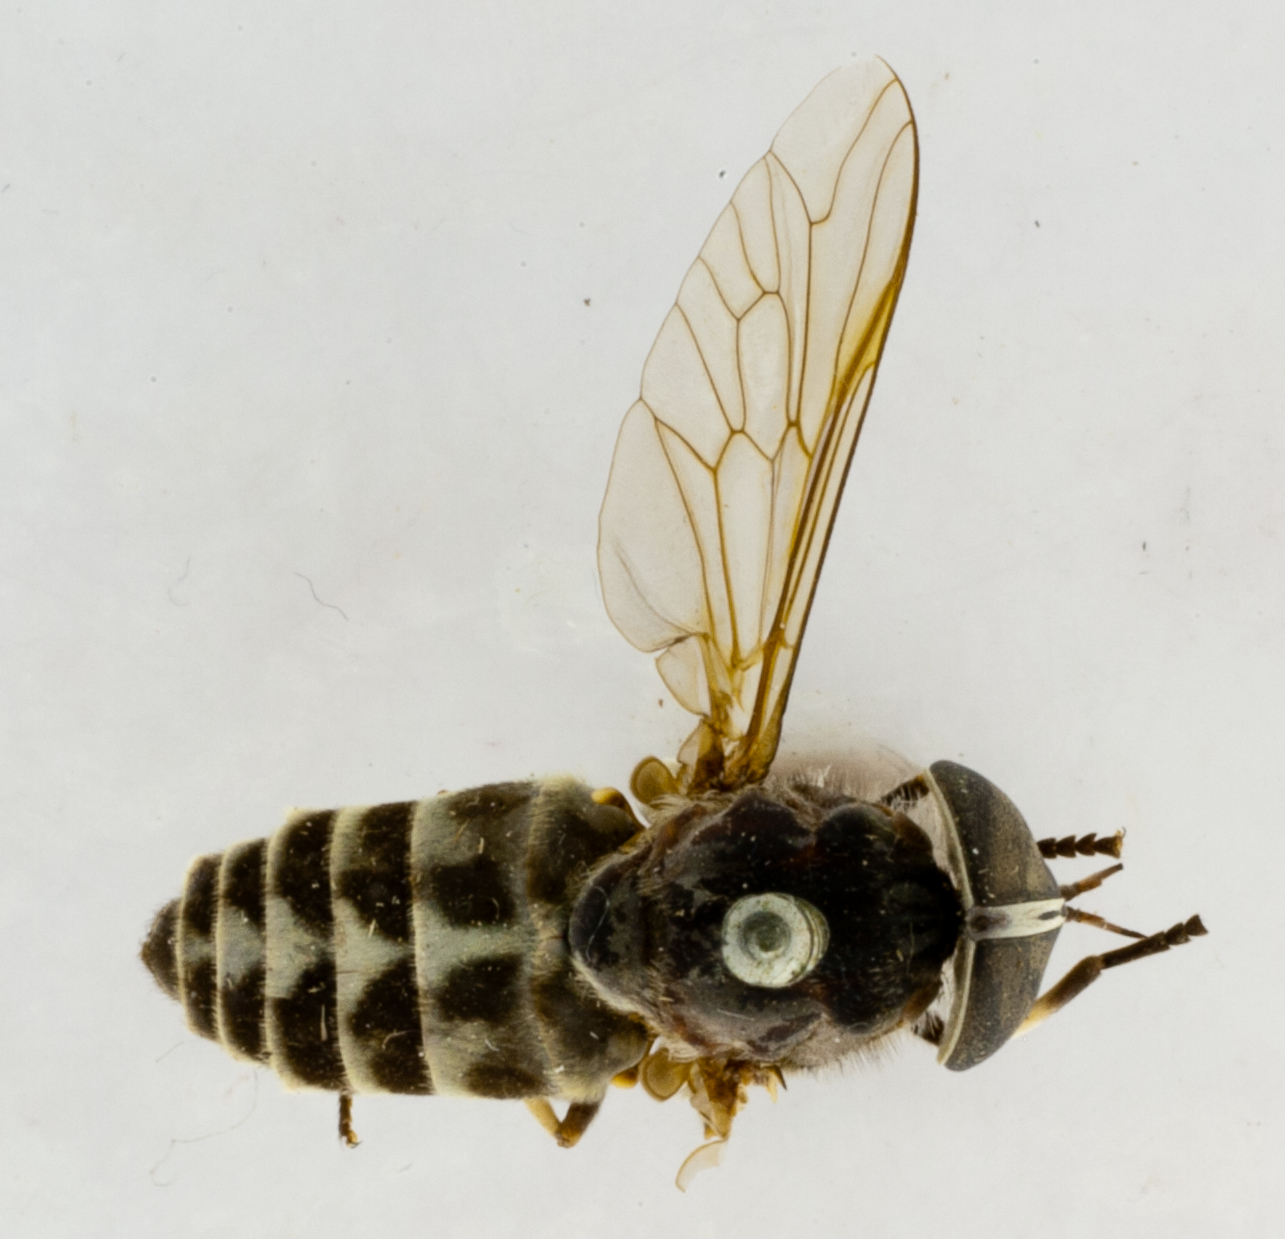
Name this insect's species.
Tabanus trigeminus (also Tabanus mandarinus)
